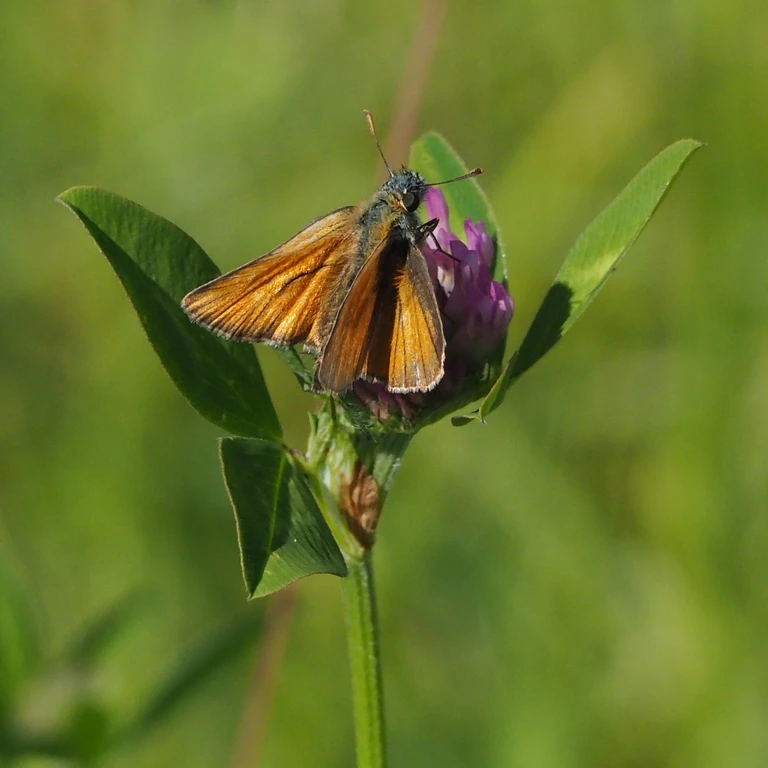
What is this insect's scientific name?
Thymelicus sylvestris
